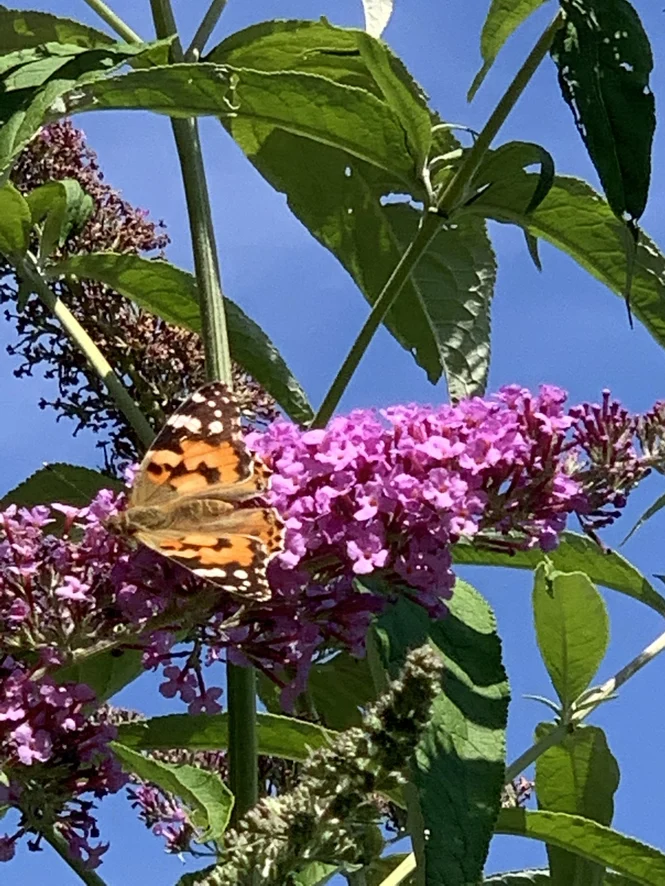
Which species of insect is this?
Vanessa cardui
